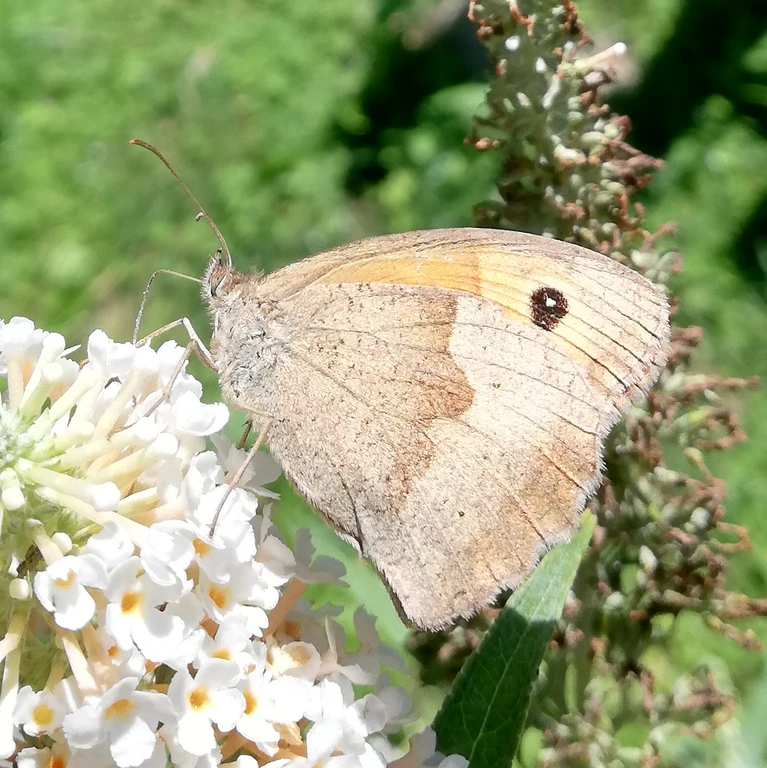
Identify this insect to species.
Maniola jurtina
